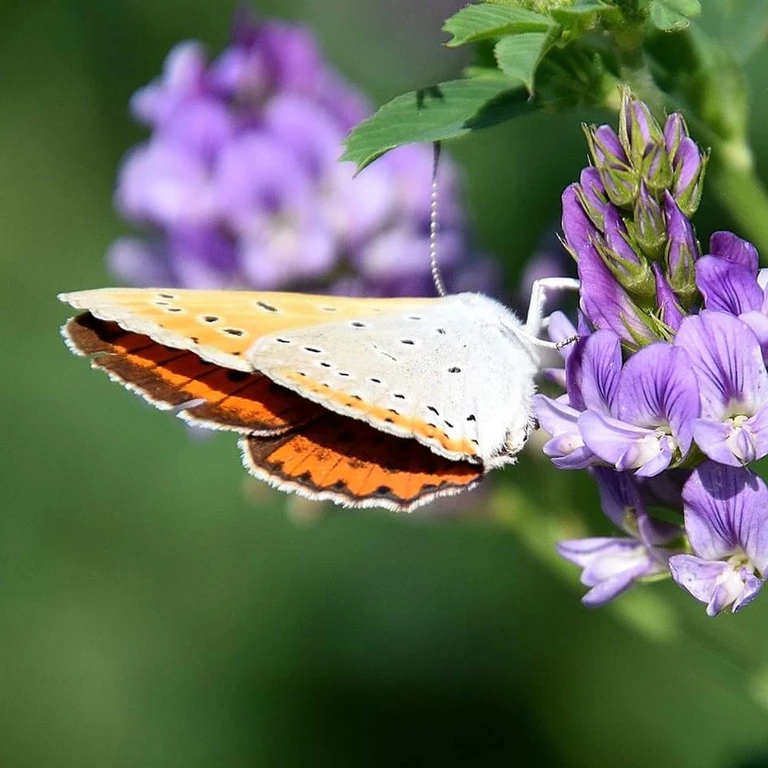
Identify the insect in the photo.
Lycaena dispar
